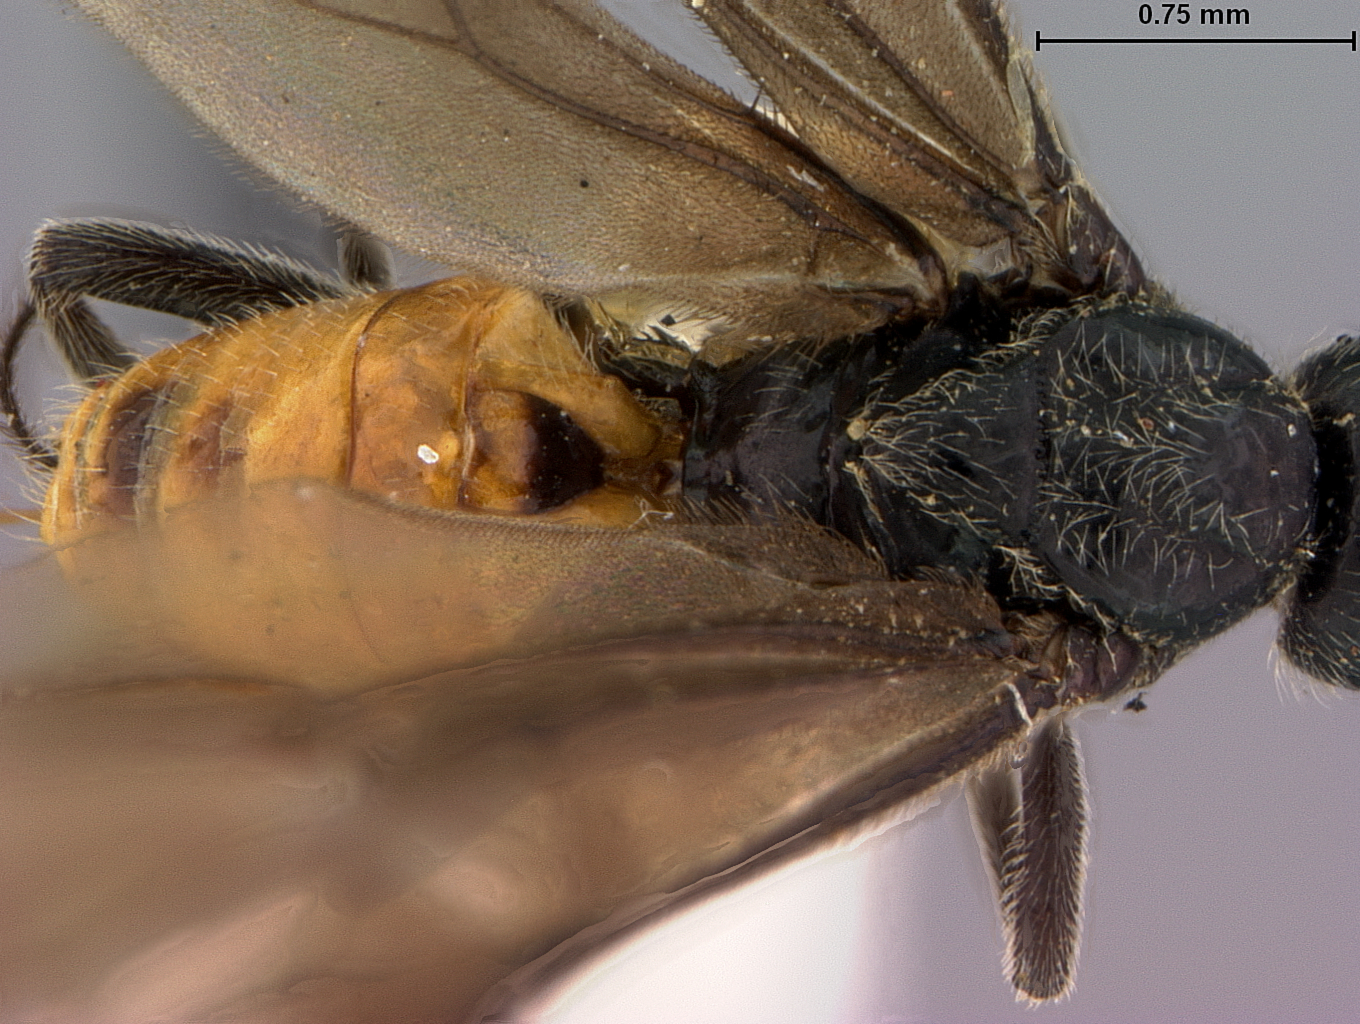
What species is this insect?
Microbracon nigrorufum
